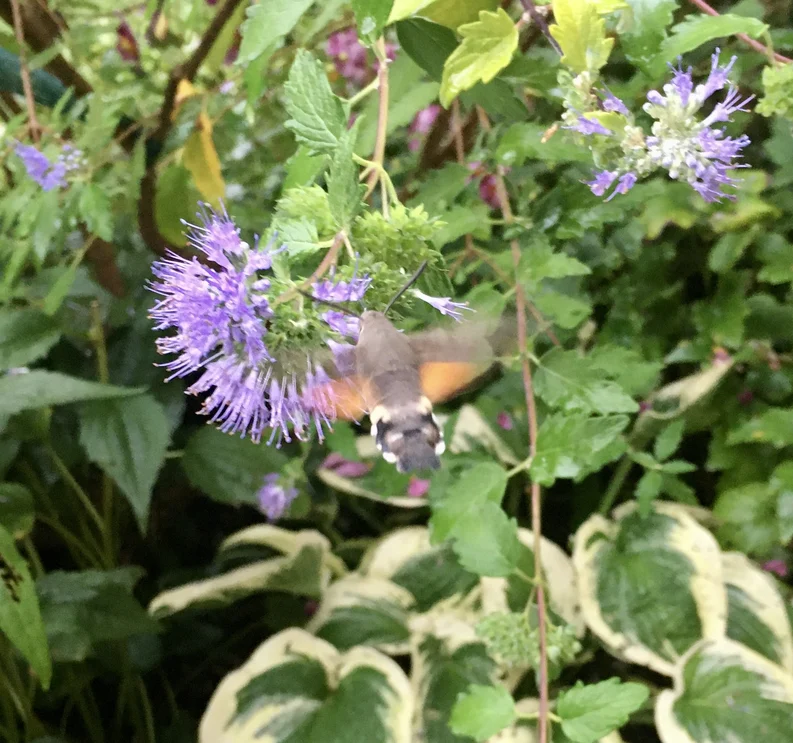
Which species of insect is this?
Macroglossum stellatarum
